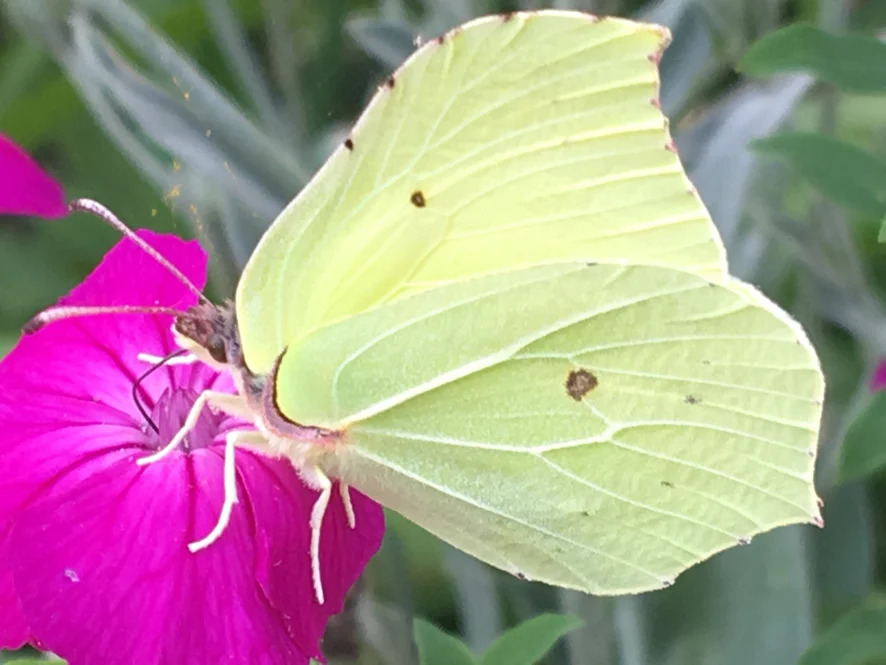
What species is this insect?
Gonepteryx rhamni
